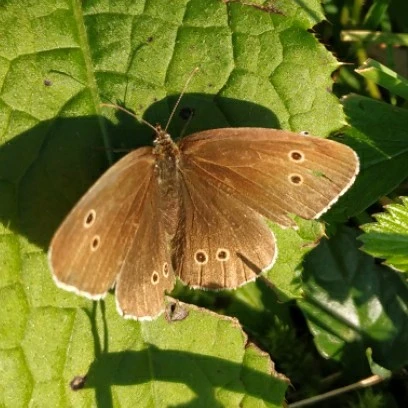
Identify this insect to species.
Aphantopus hyperantus
